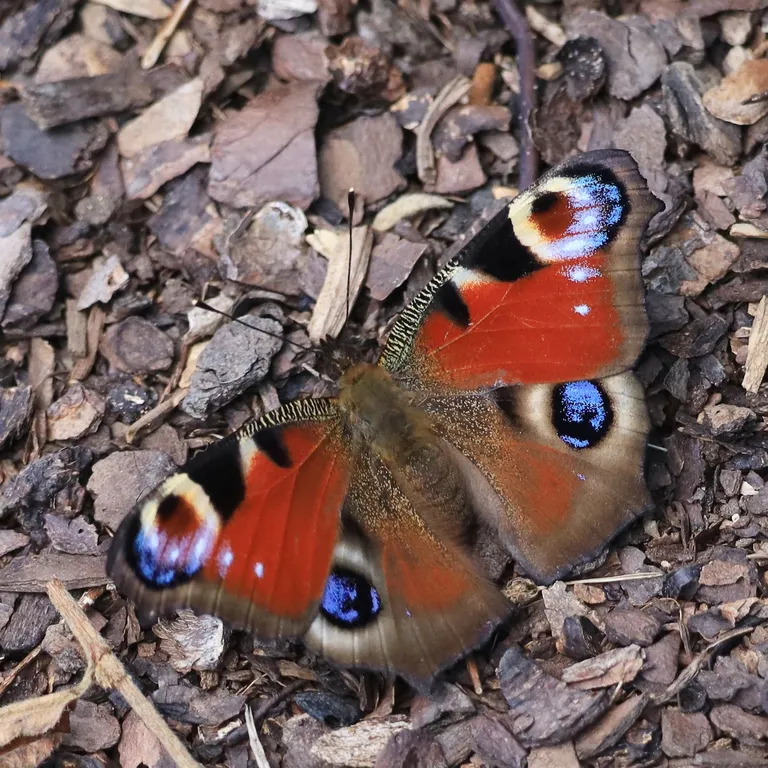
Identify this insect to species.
Aglais io
